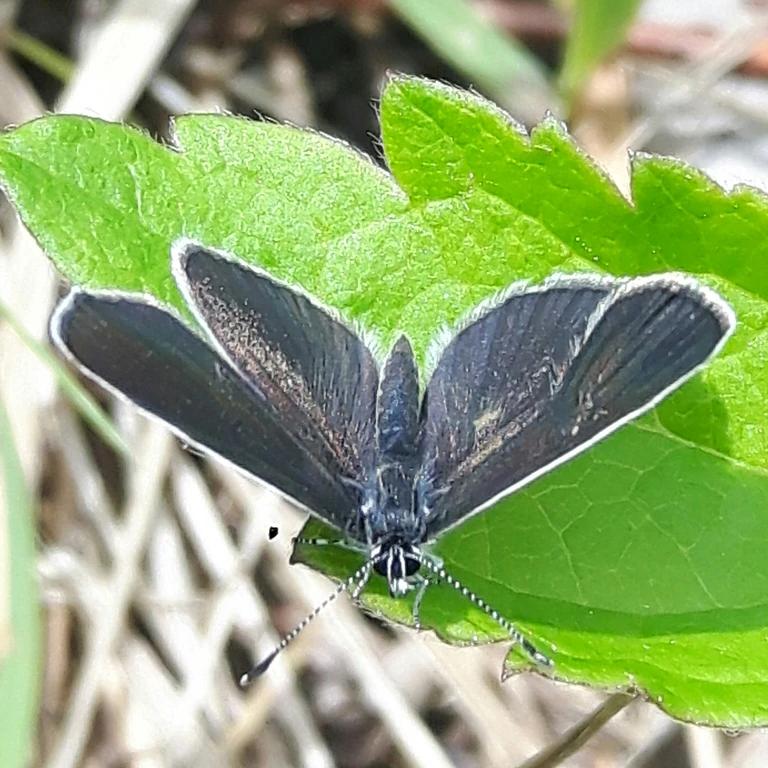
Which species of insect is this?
Cupido minimus
